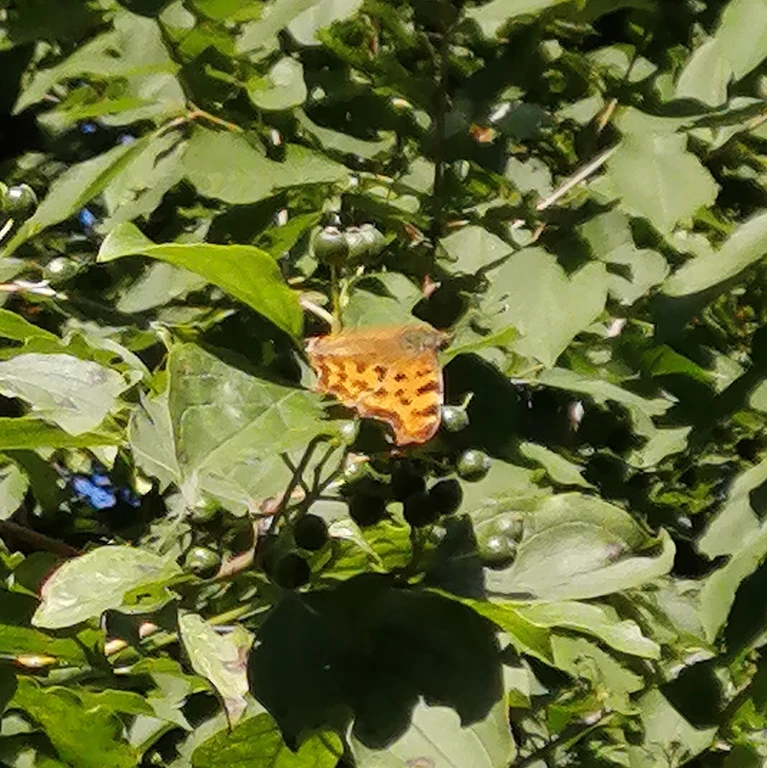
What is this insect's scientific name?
Polygonia c-album
